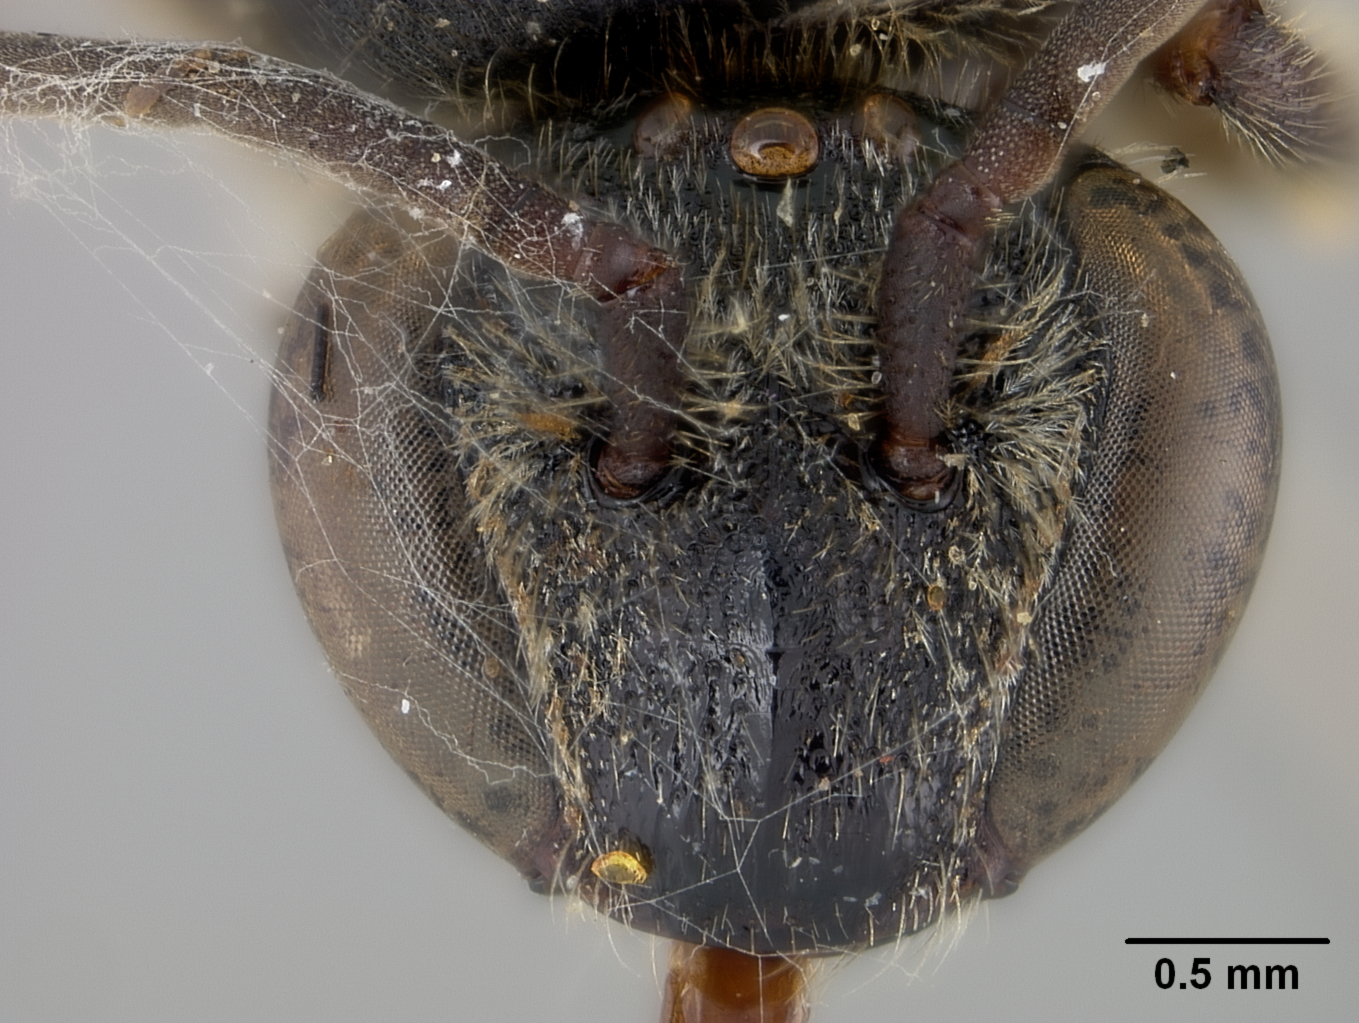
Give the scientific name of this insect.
Nomia iridescens
